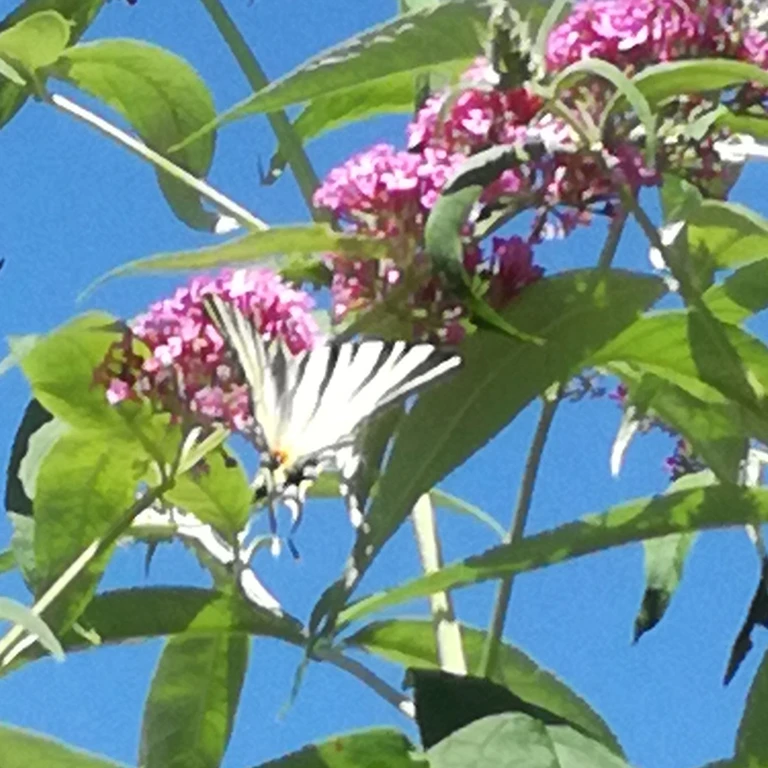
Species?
Iphiclides podalirius
